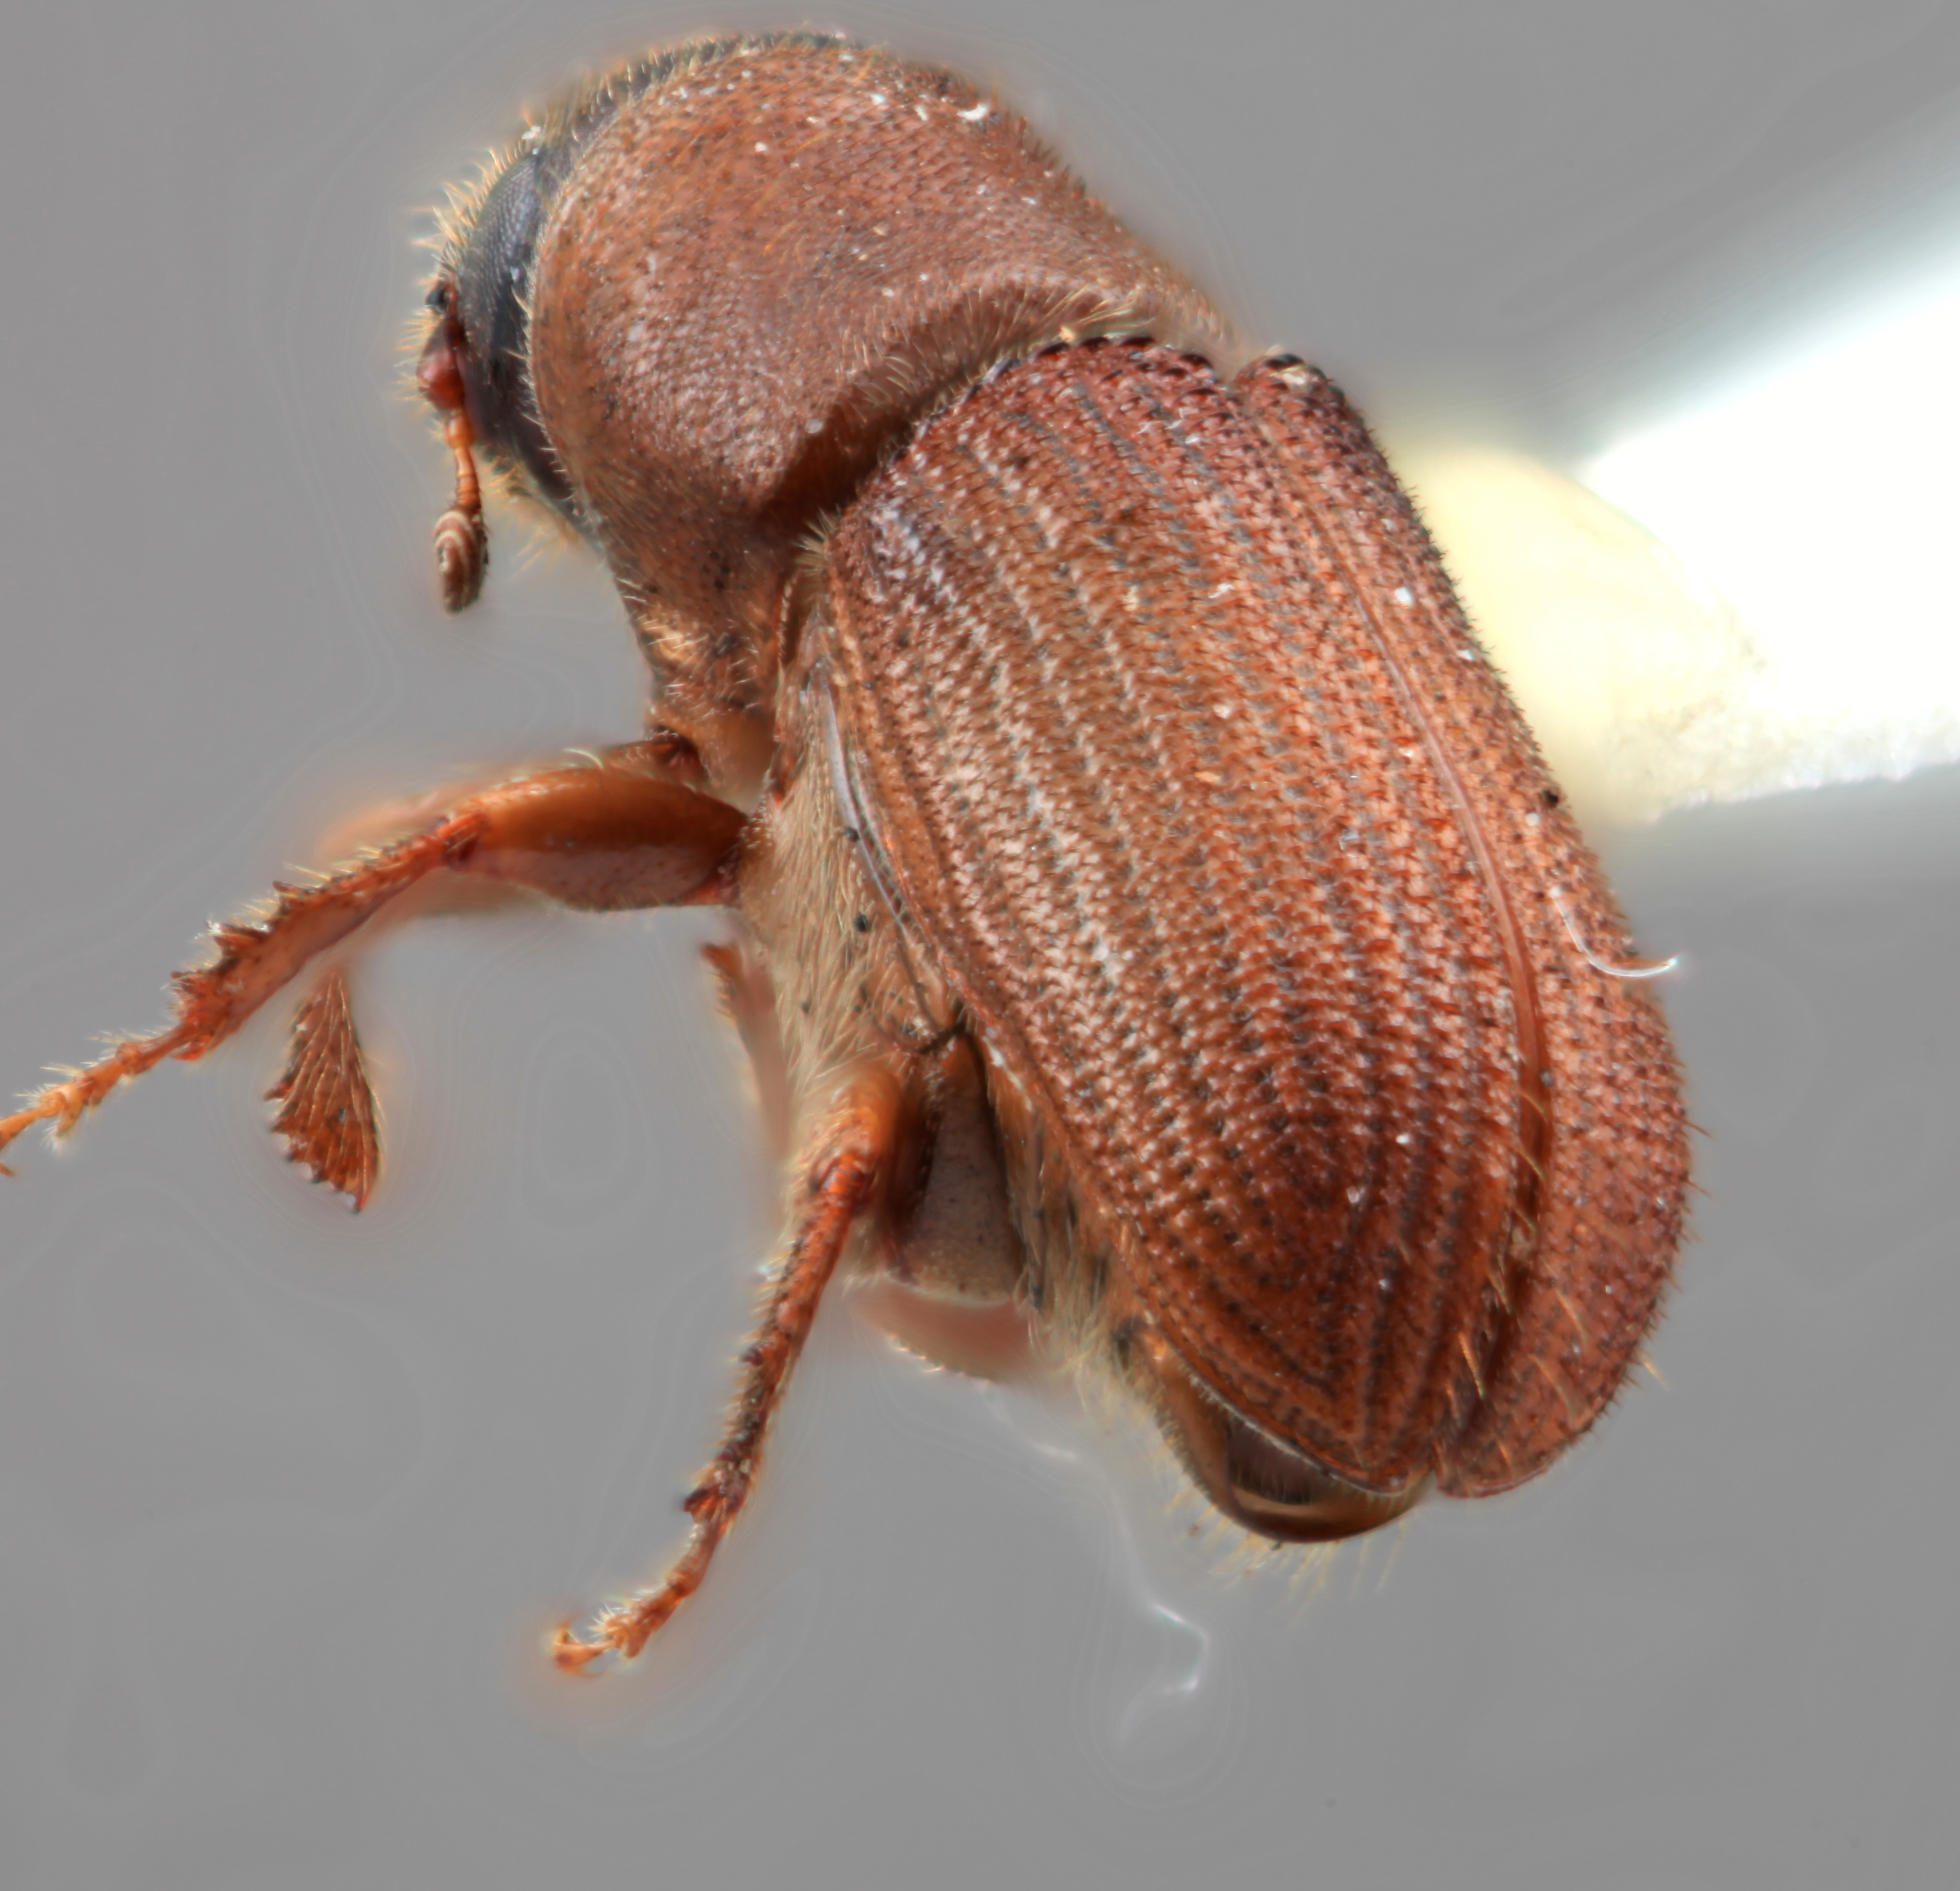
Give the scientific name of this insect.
Dendroctonus vitei
